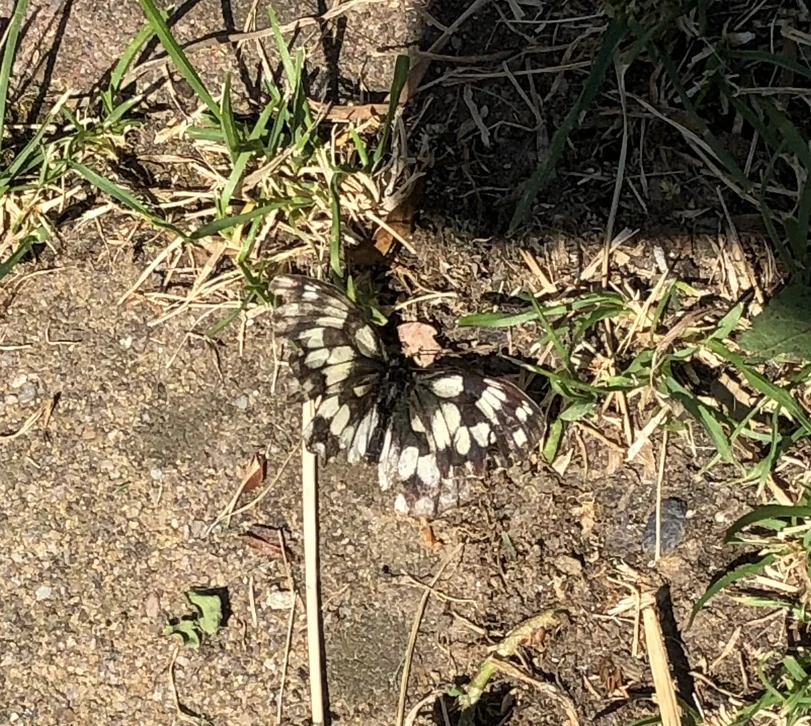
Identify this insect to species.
Melanargia galathea
